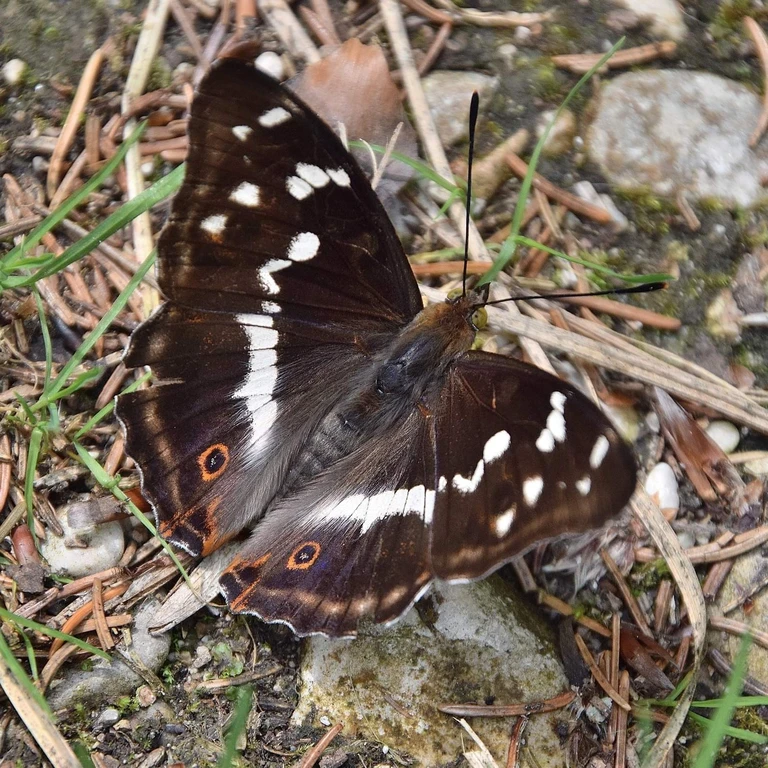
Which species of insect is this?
Apatura iris
